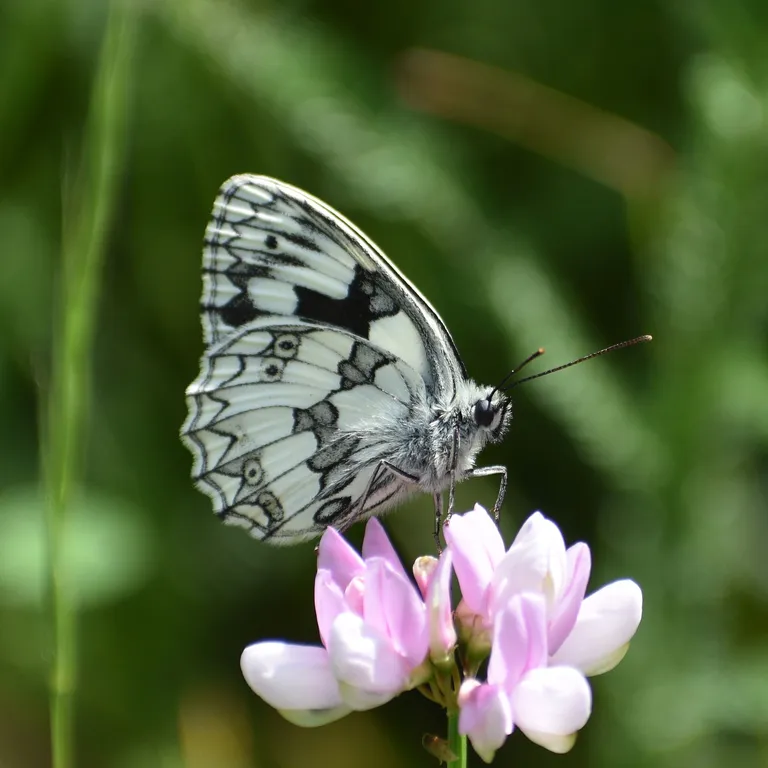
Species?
Melanargia galathea
